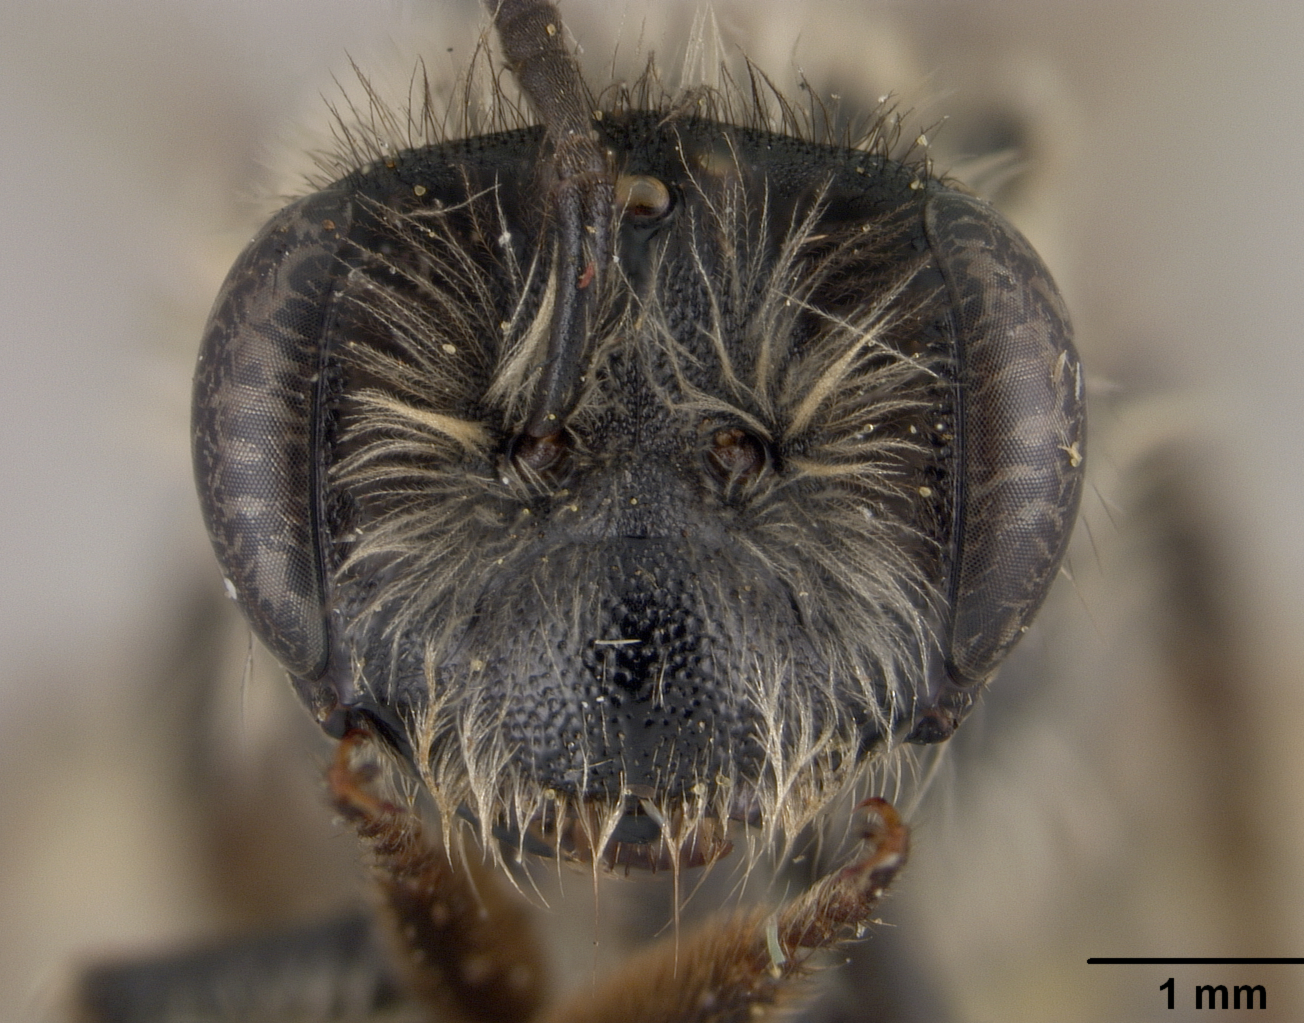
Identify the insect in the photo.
Andrena azalearum
